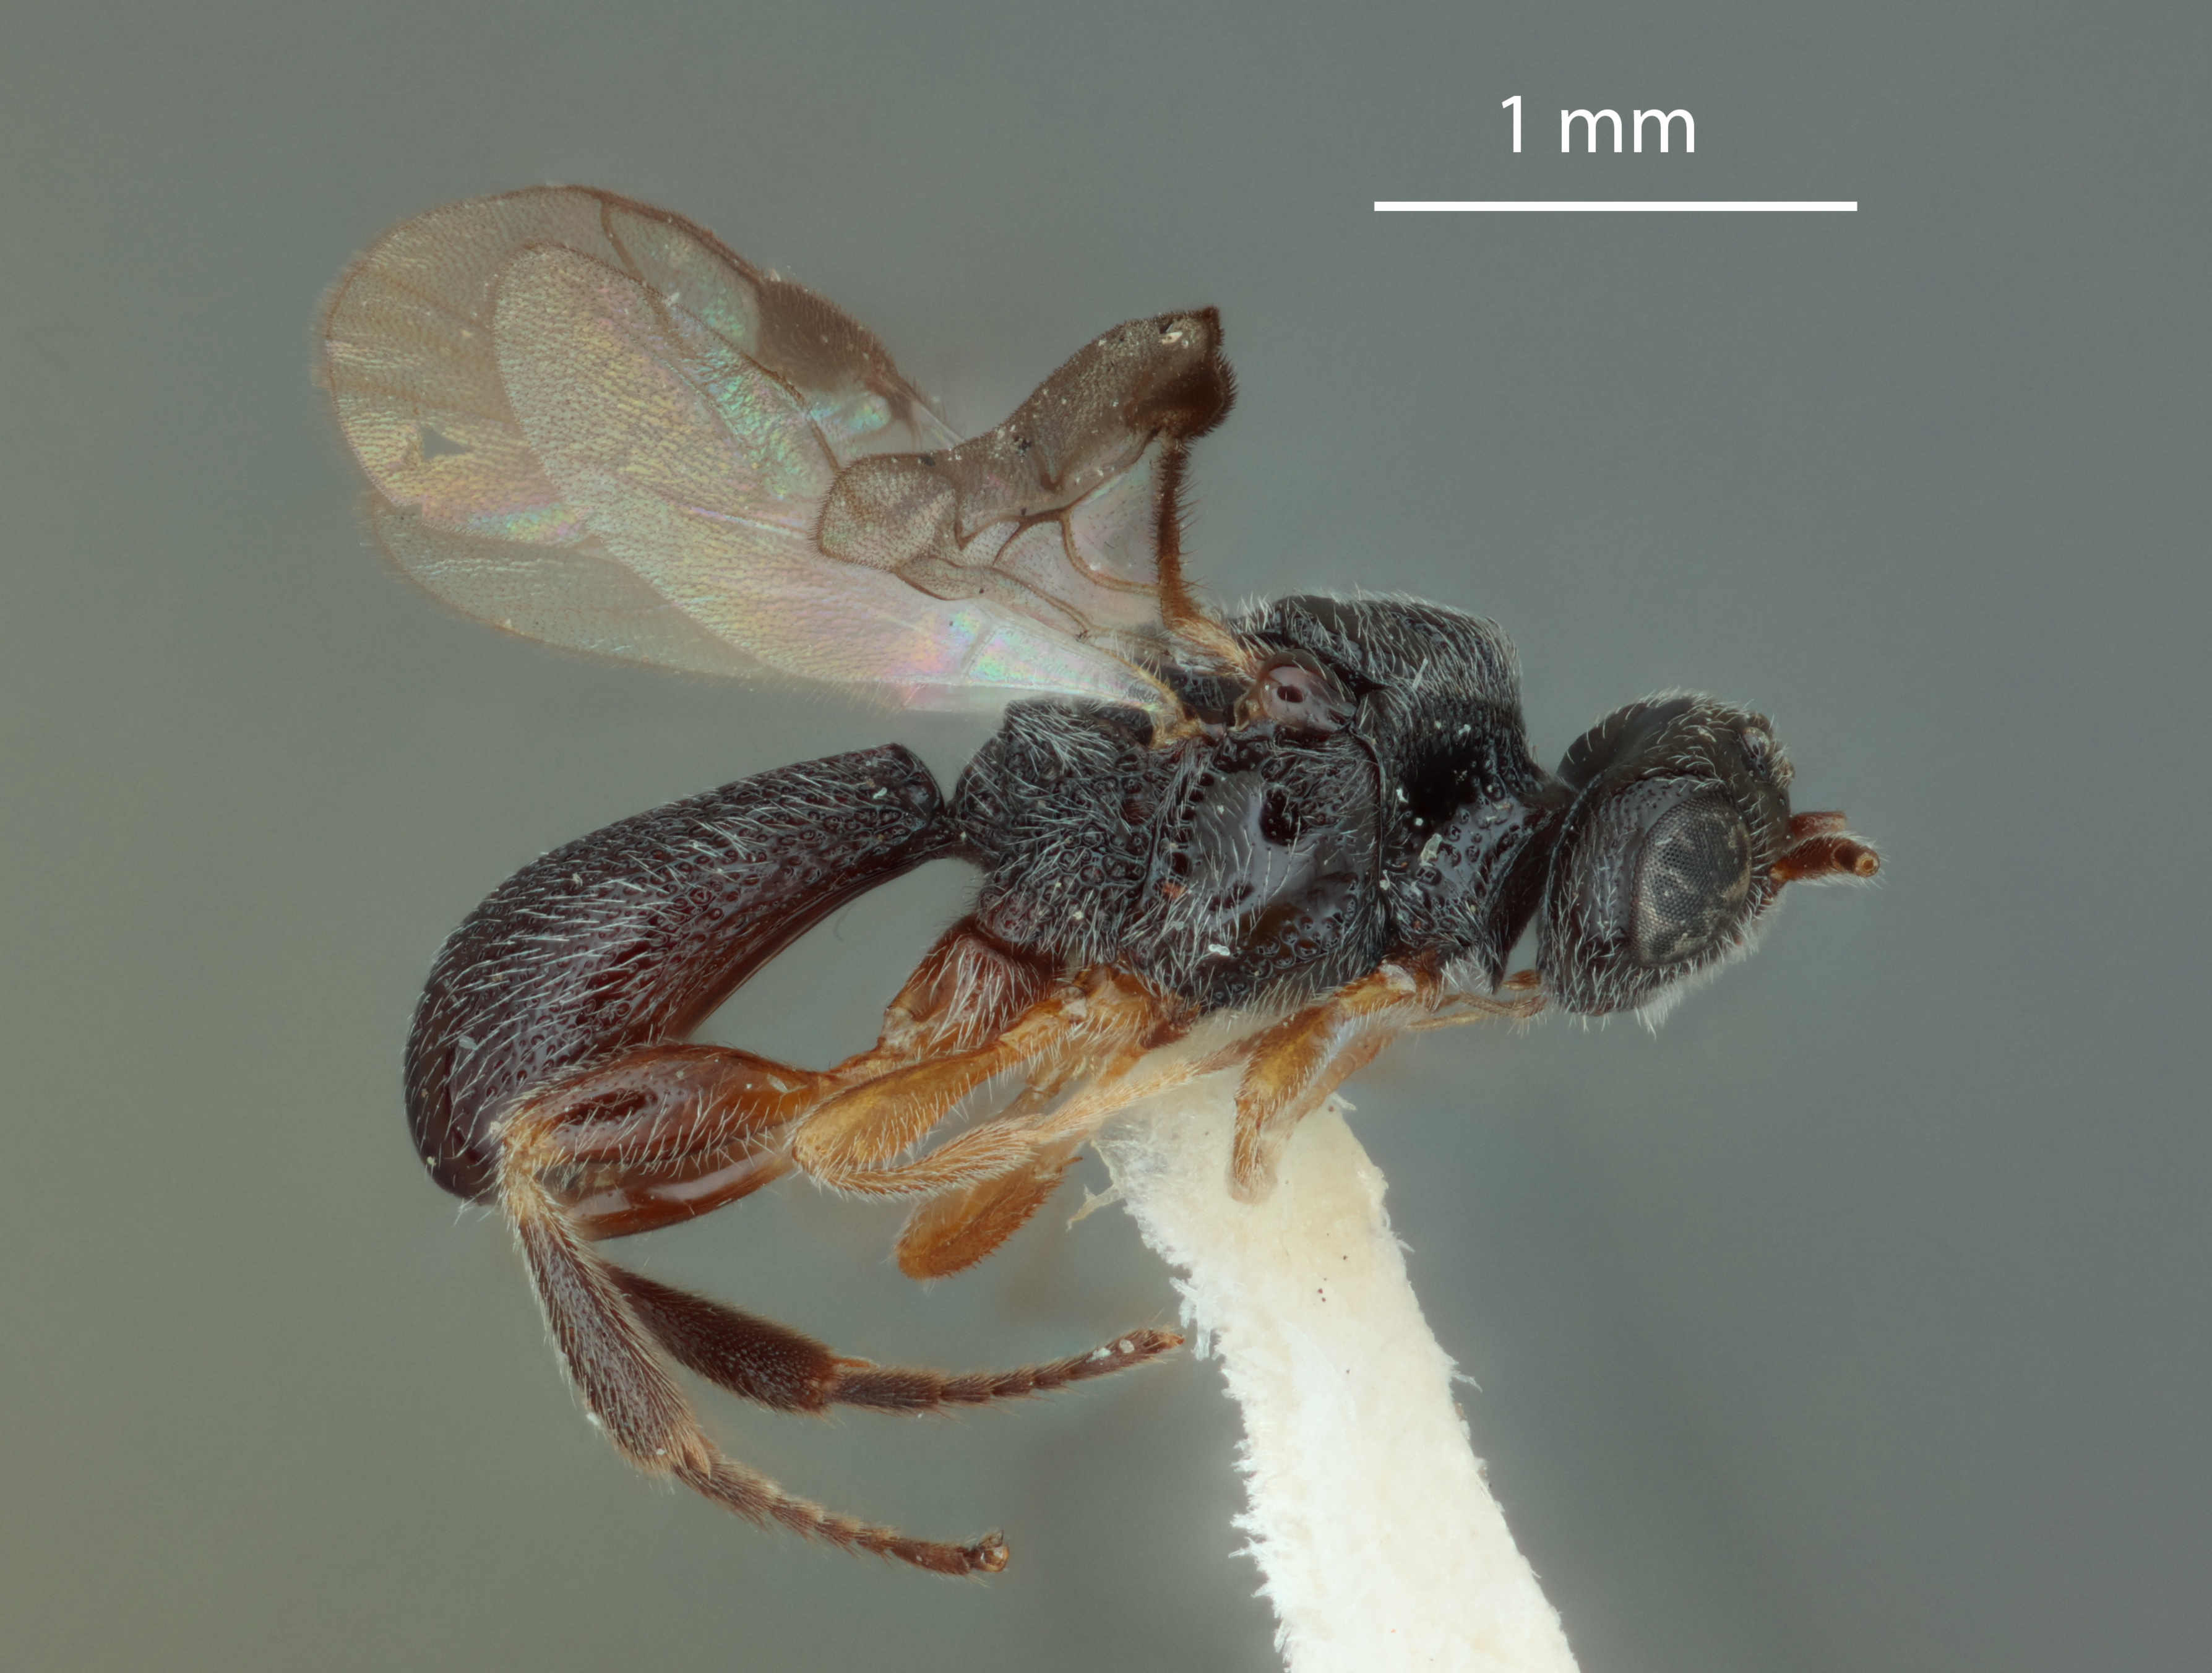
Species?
Urosigalphus auocadoae
